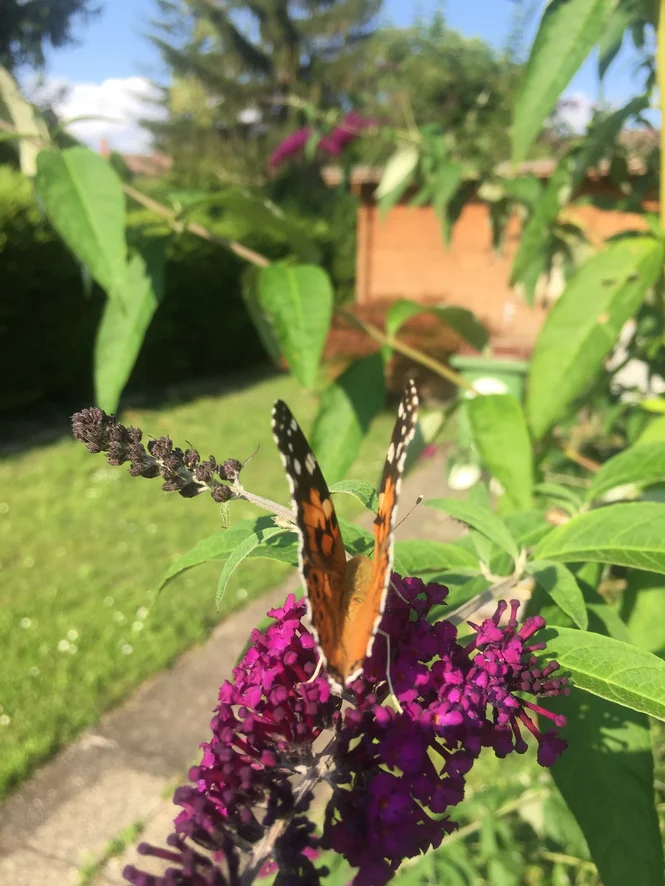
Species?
Vanessa cardui
